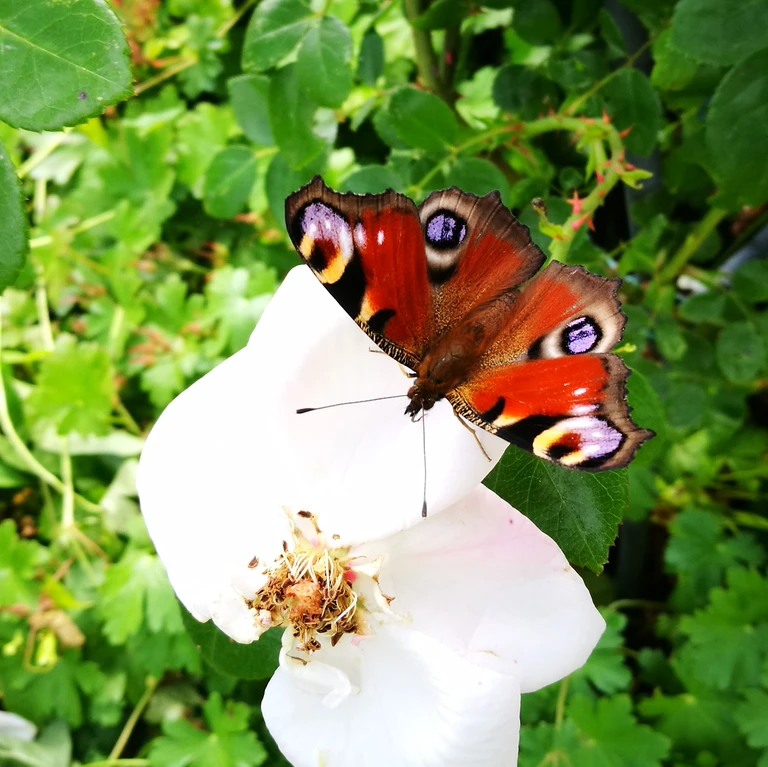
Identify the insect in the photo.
Aglais io
